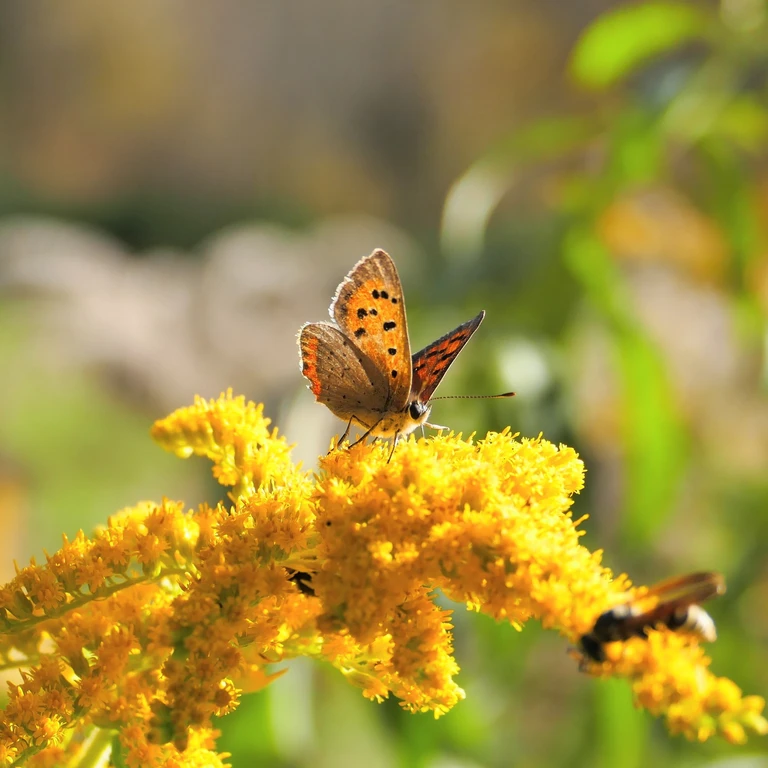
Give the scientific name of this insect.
Lycaena phlaeas
